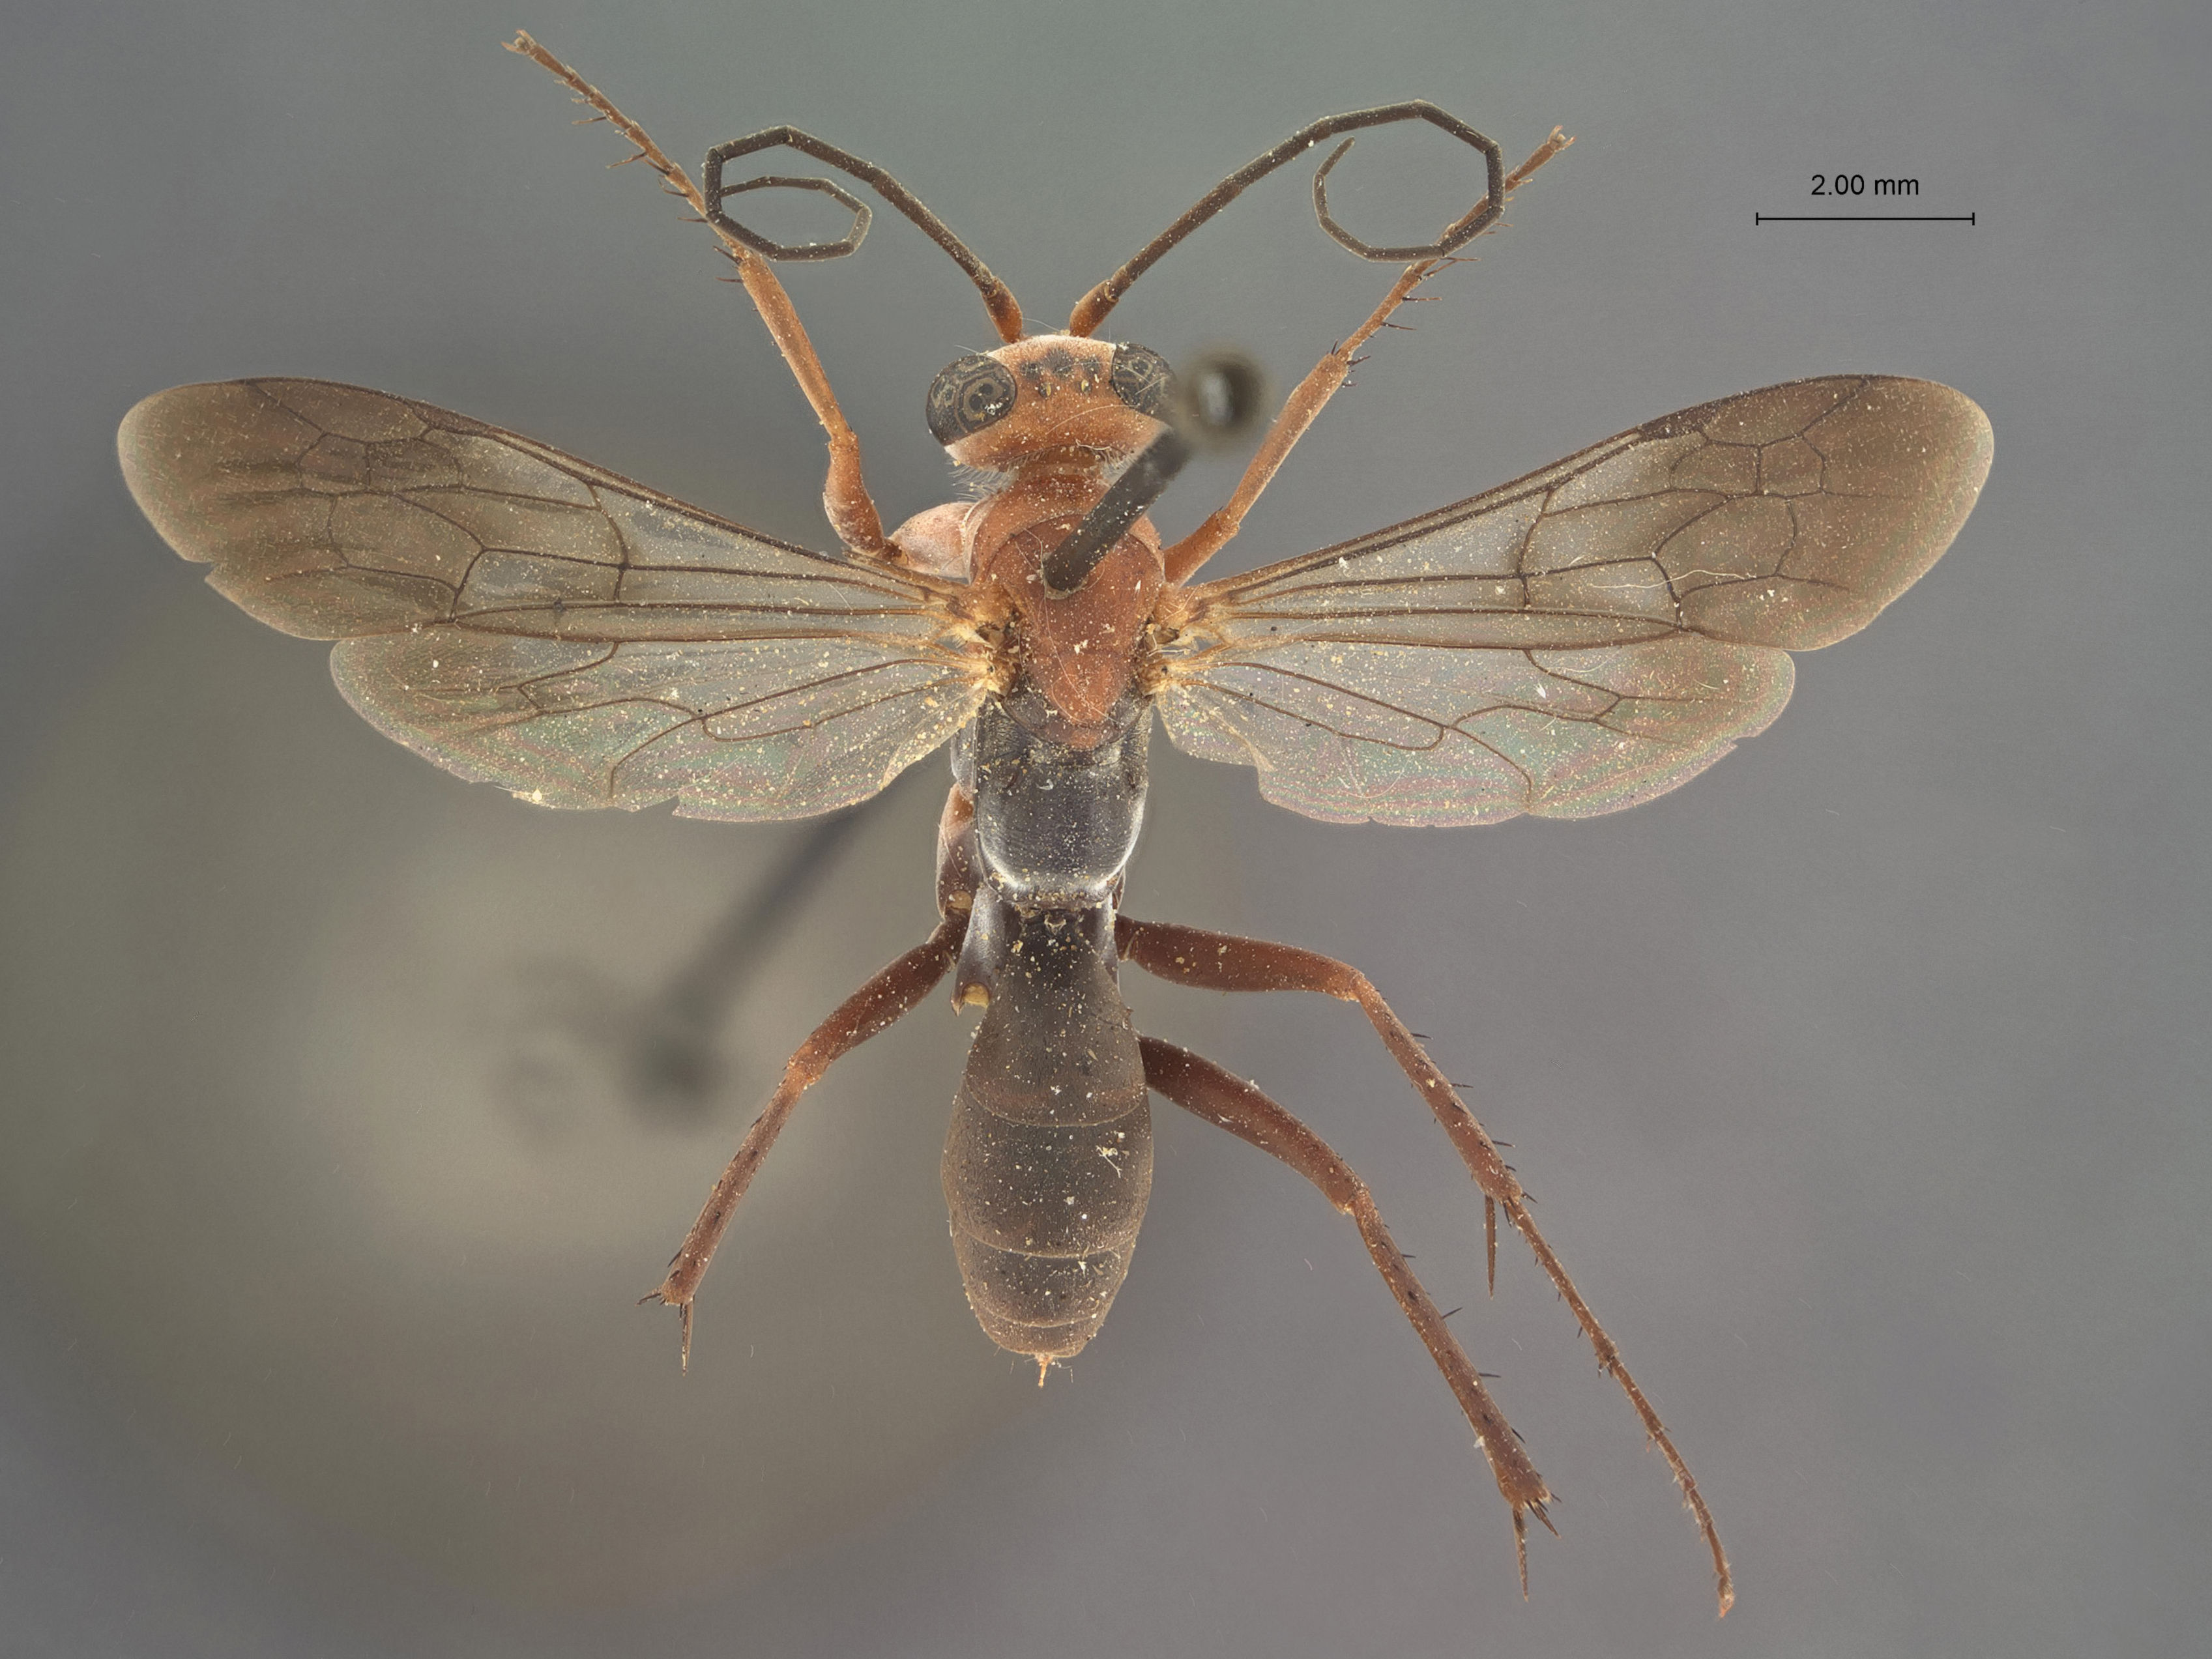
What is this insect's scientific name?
Pompilus masrensis
